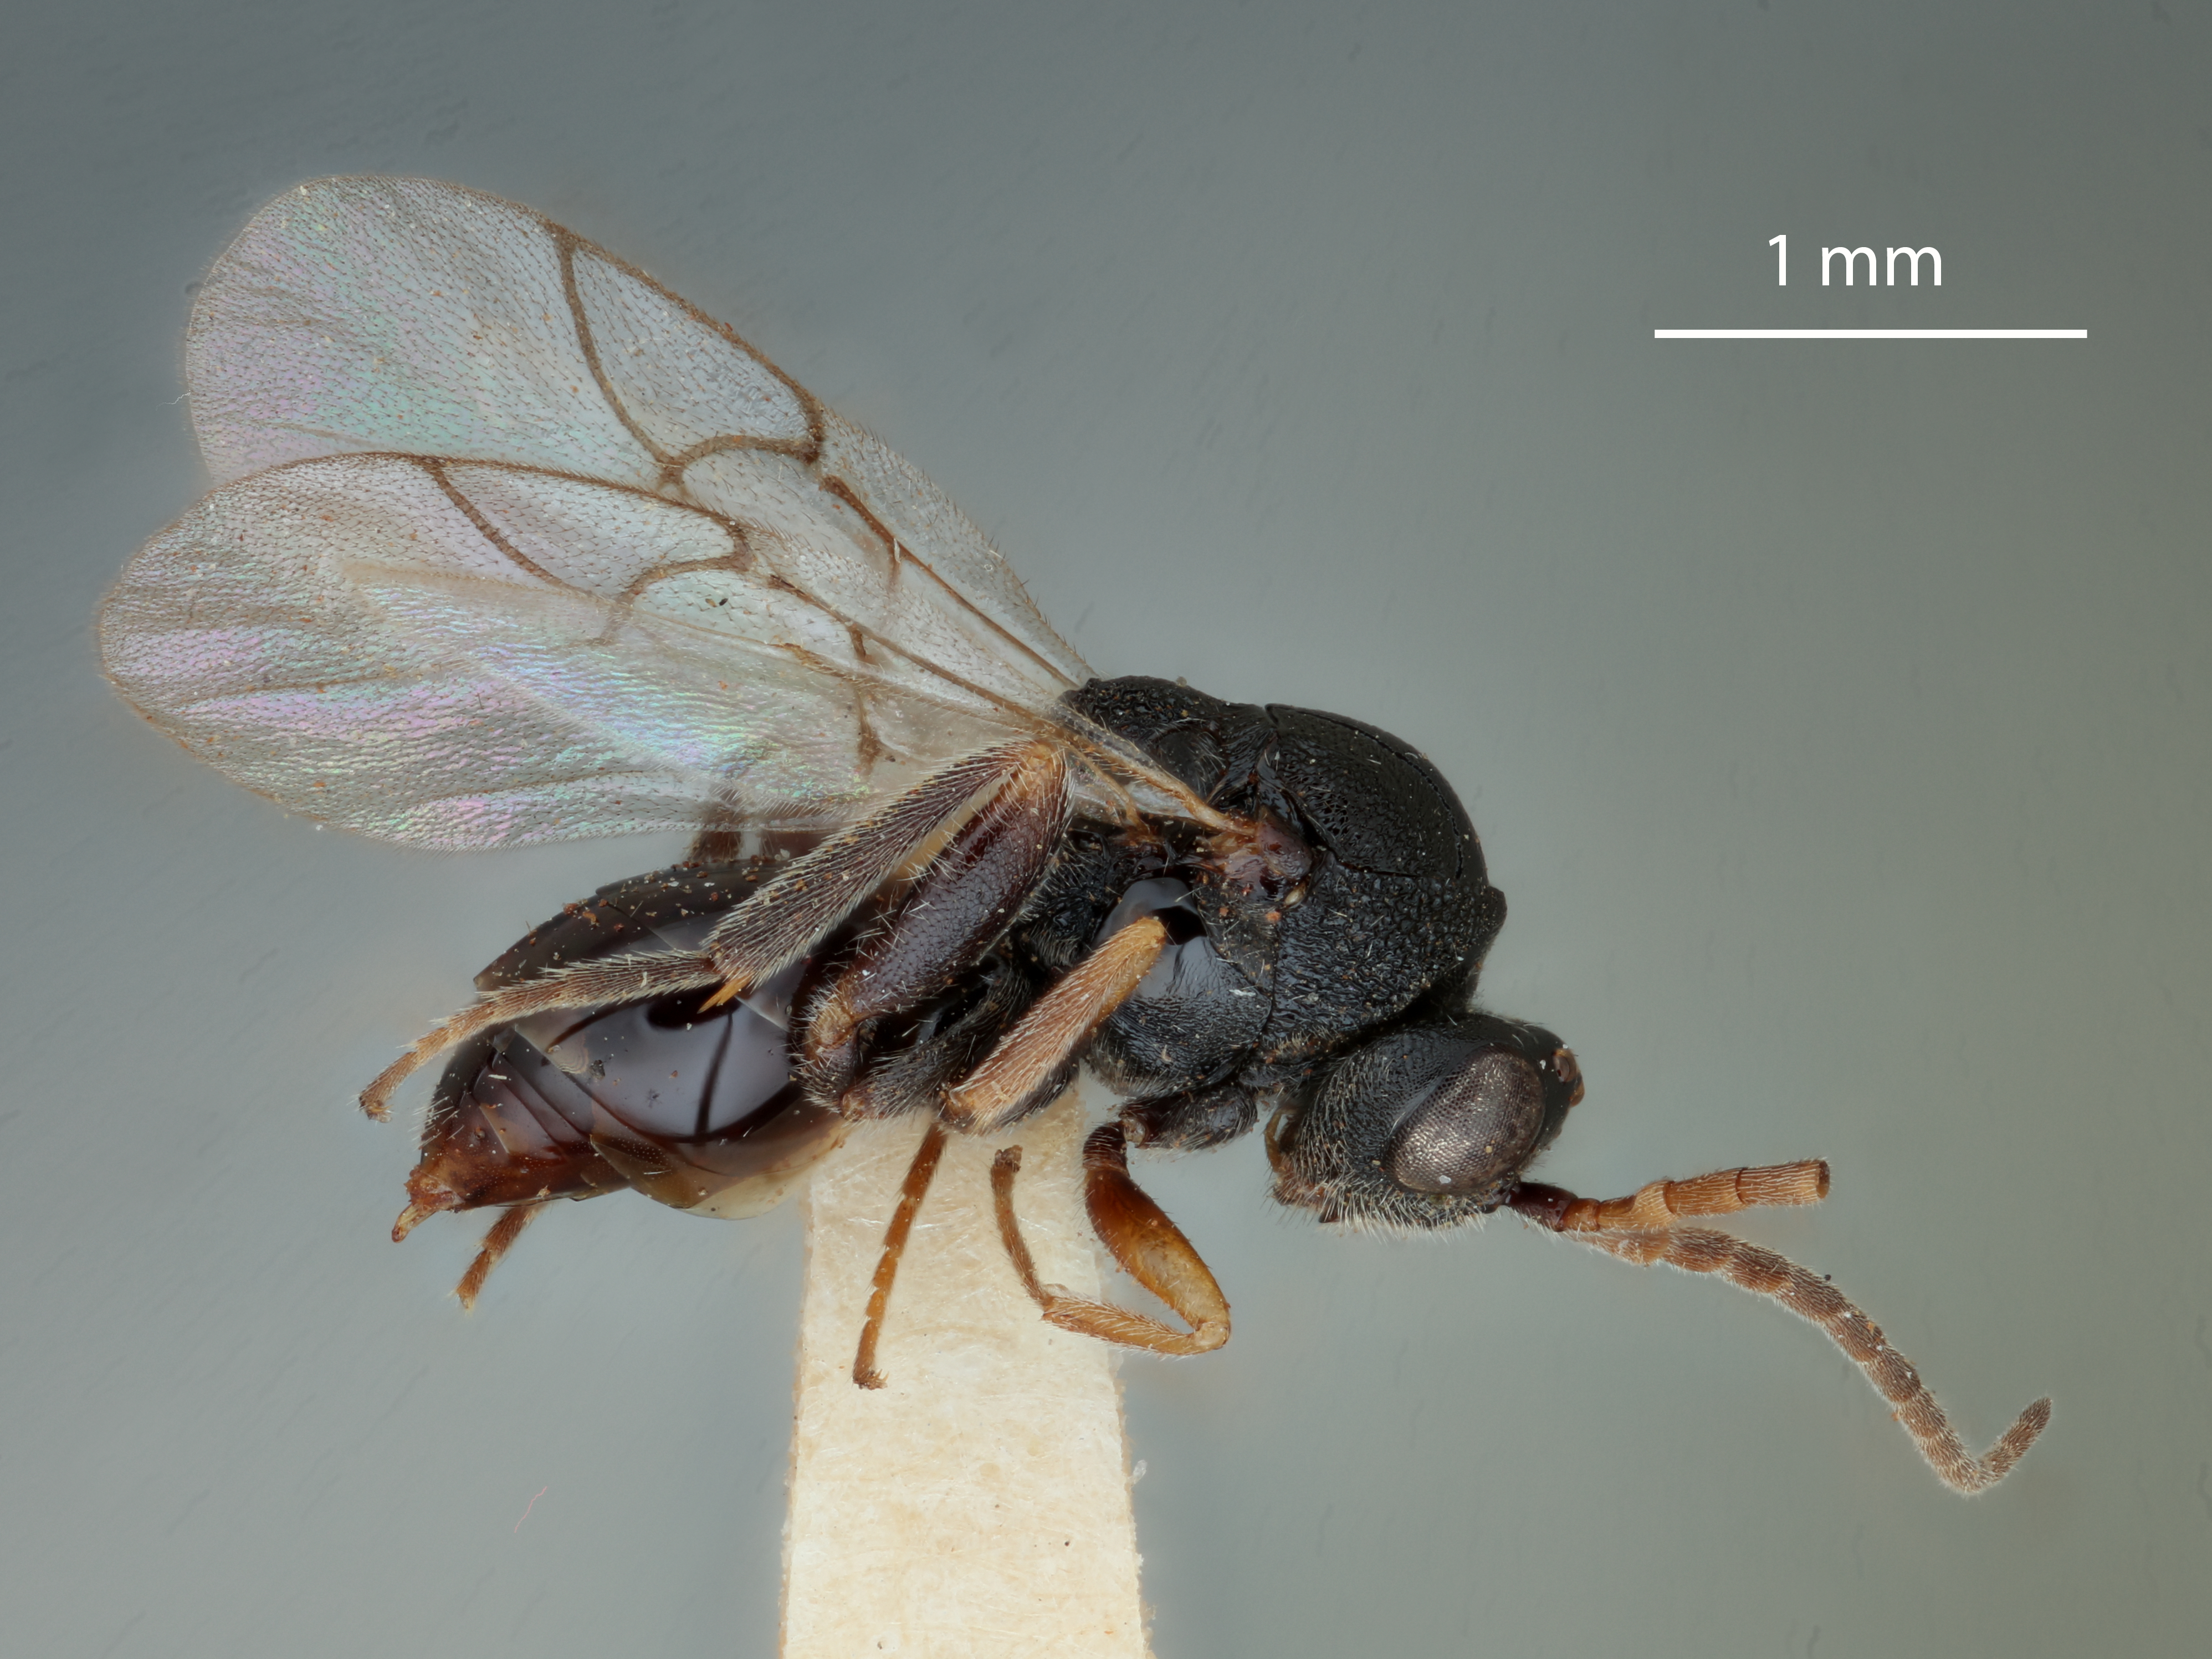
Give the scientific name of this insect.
Euceroptres whartoni
